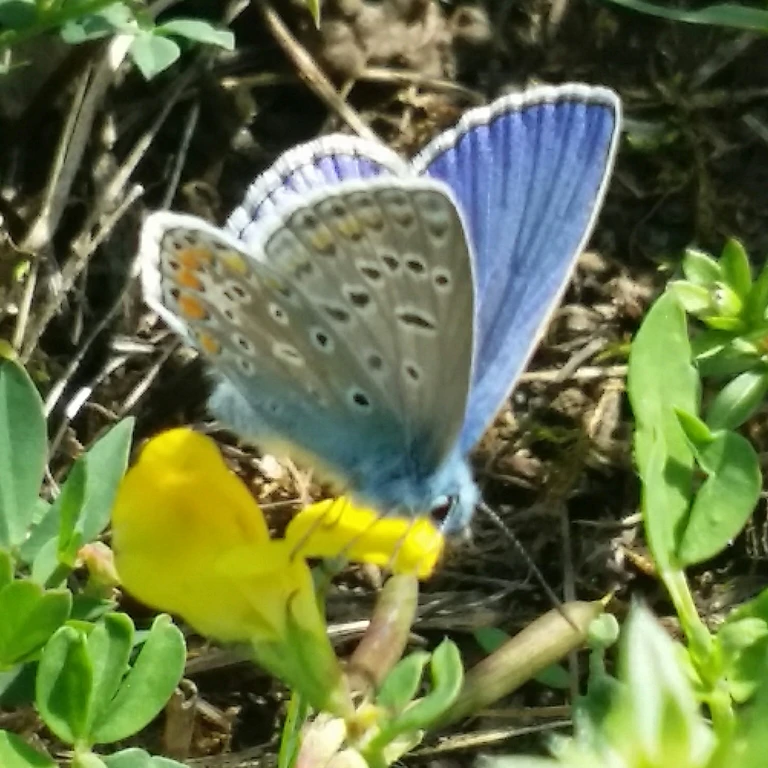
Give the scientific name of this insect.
Polyommatus icarus
